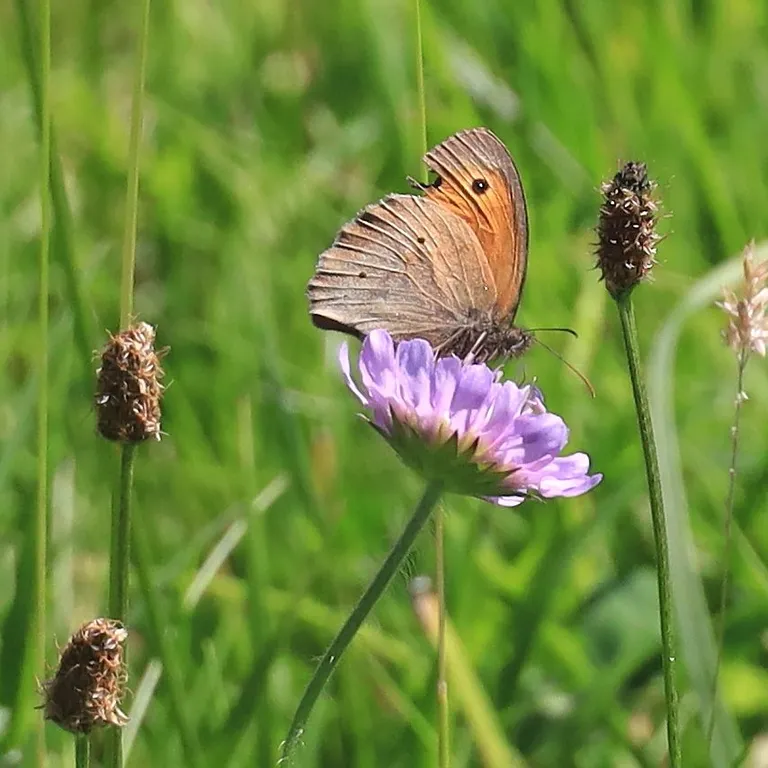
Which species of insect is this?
Maniola jurtina
